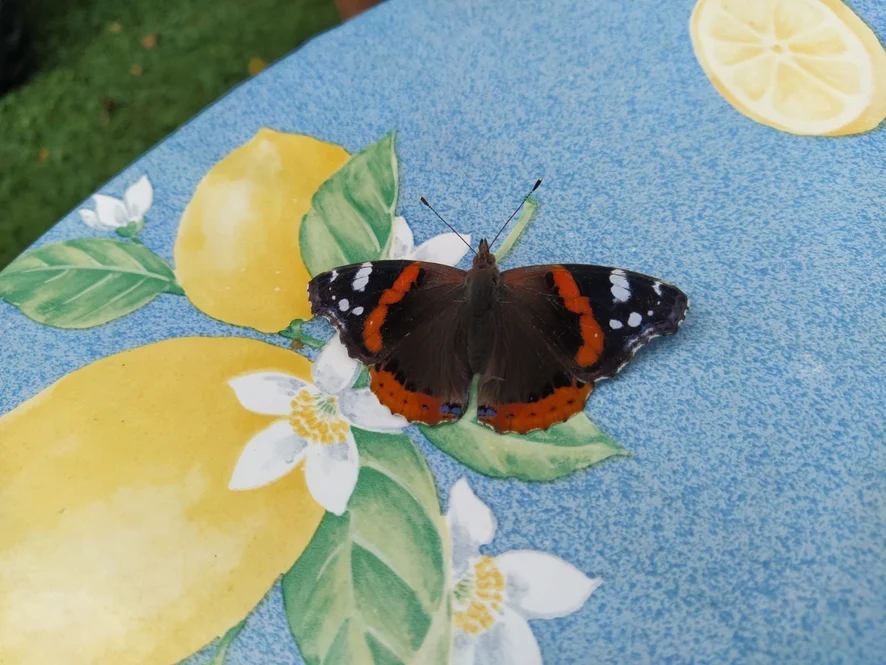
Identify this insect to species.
Vanessa atalanta
